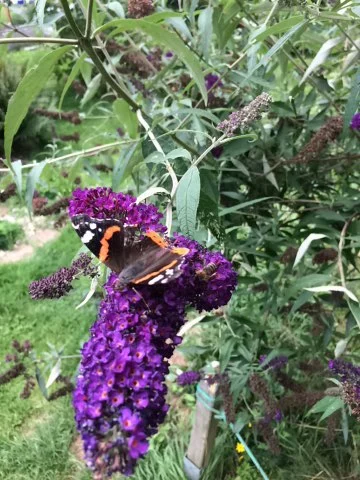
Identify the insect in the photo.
Vanessa atalanta
